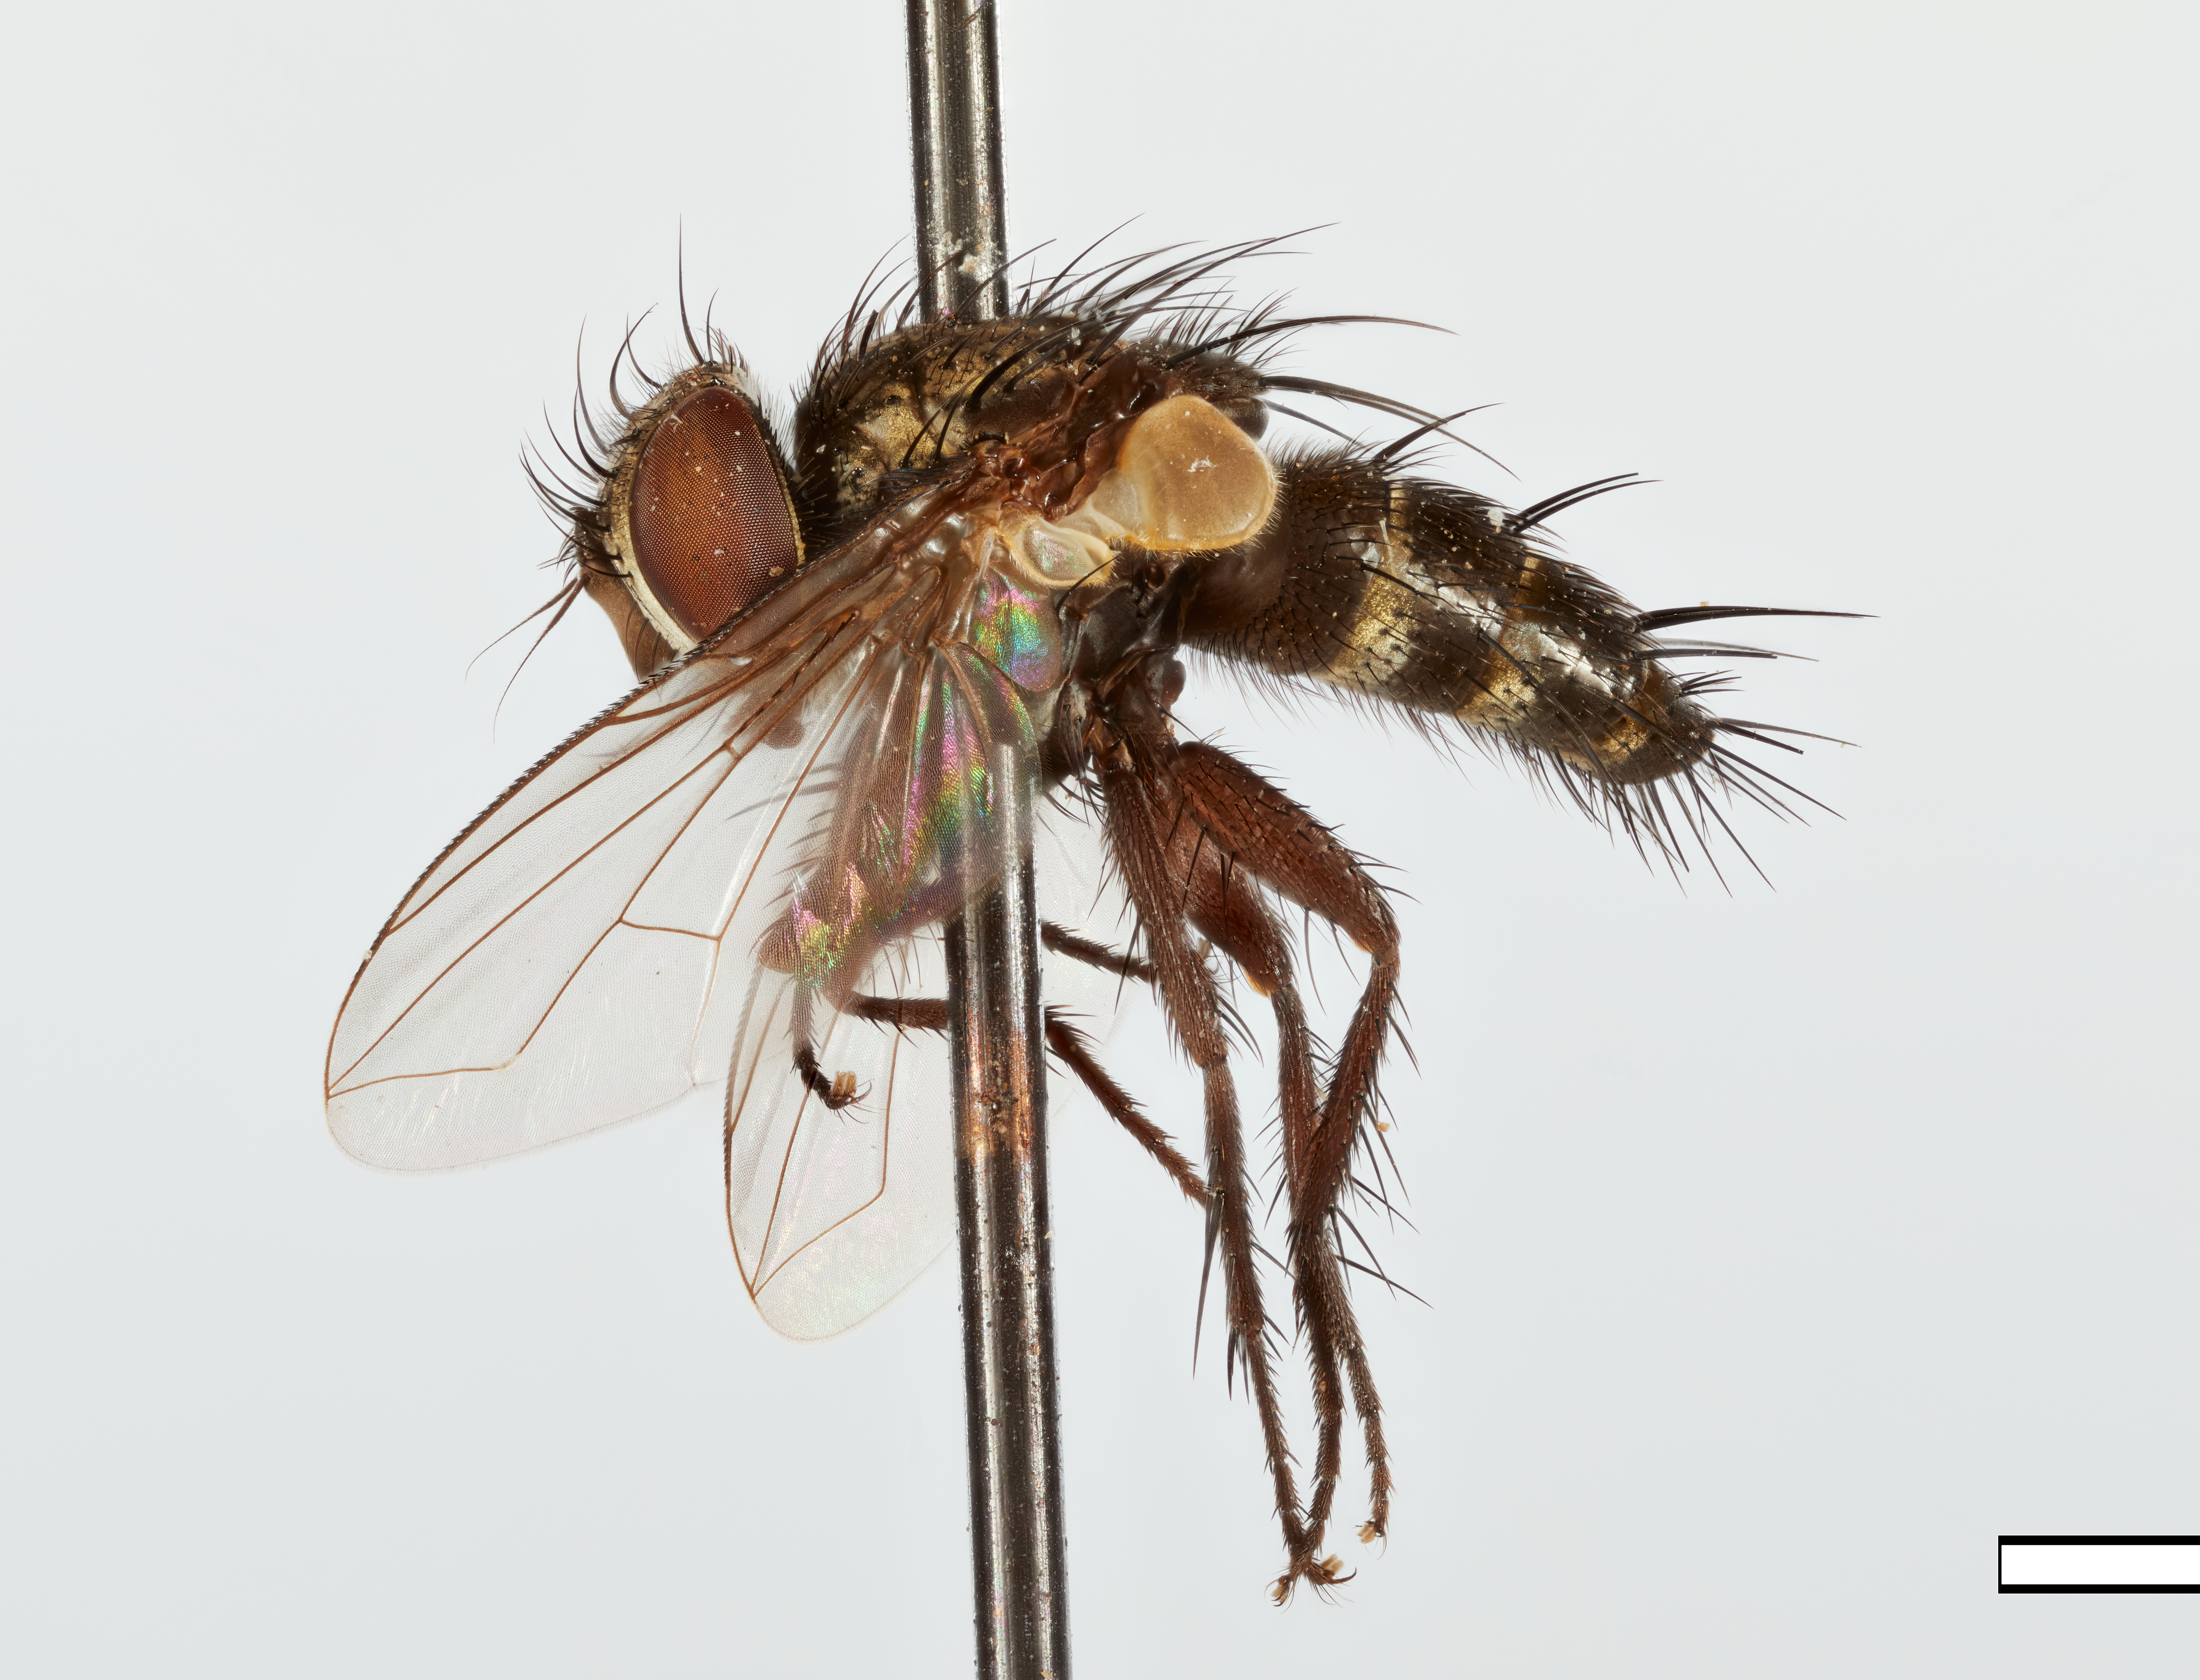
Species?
Chaetodoria conica
